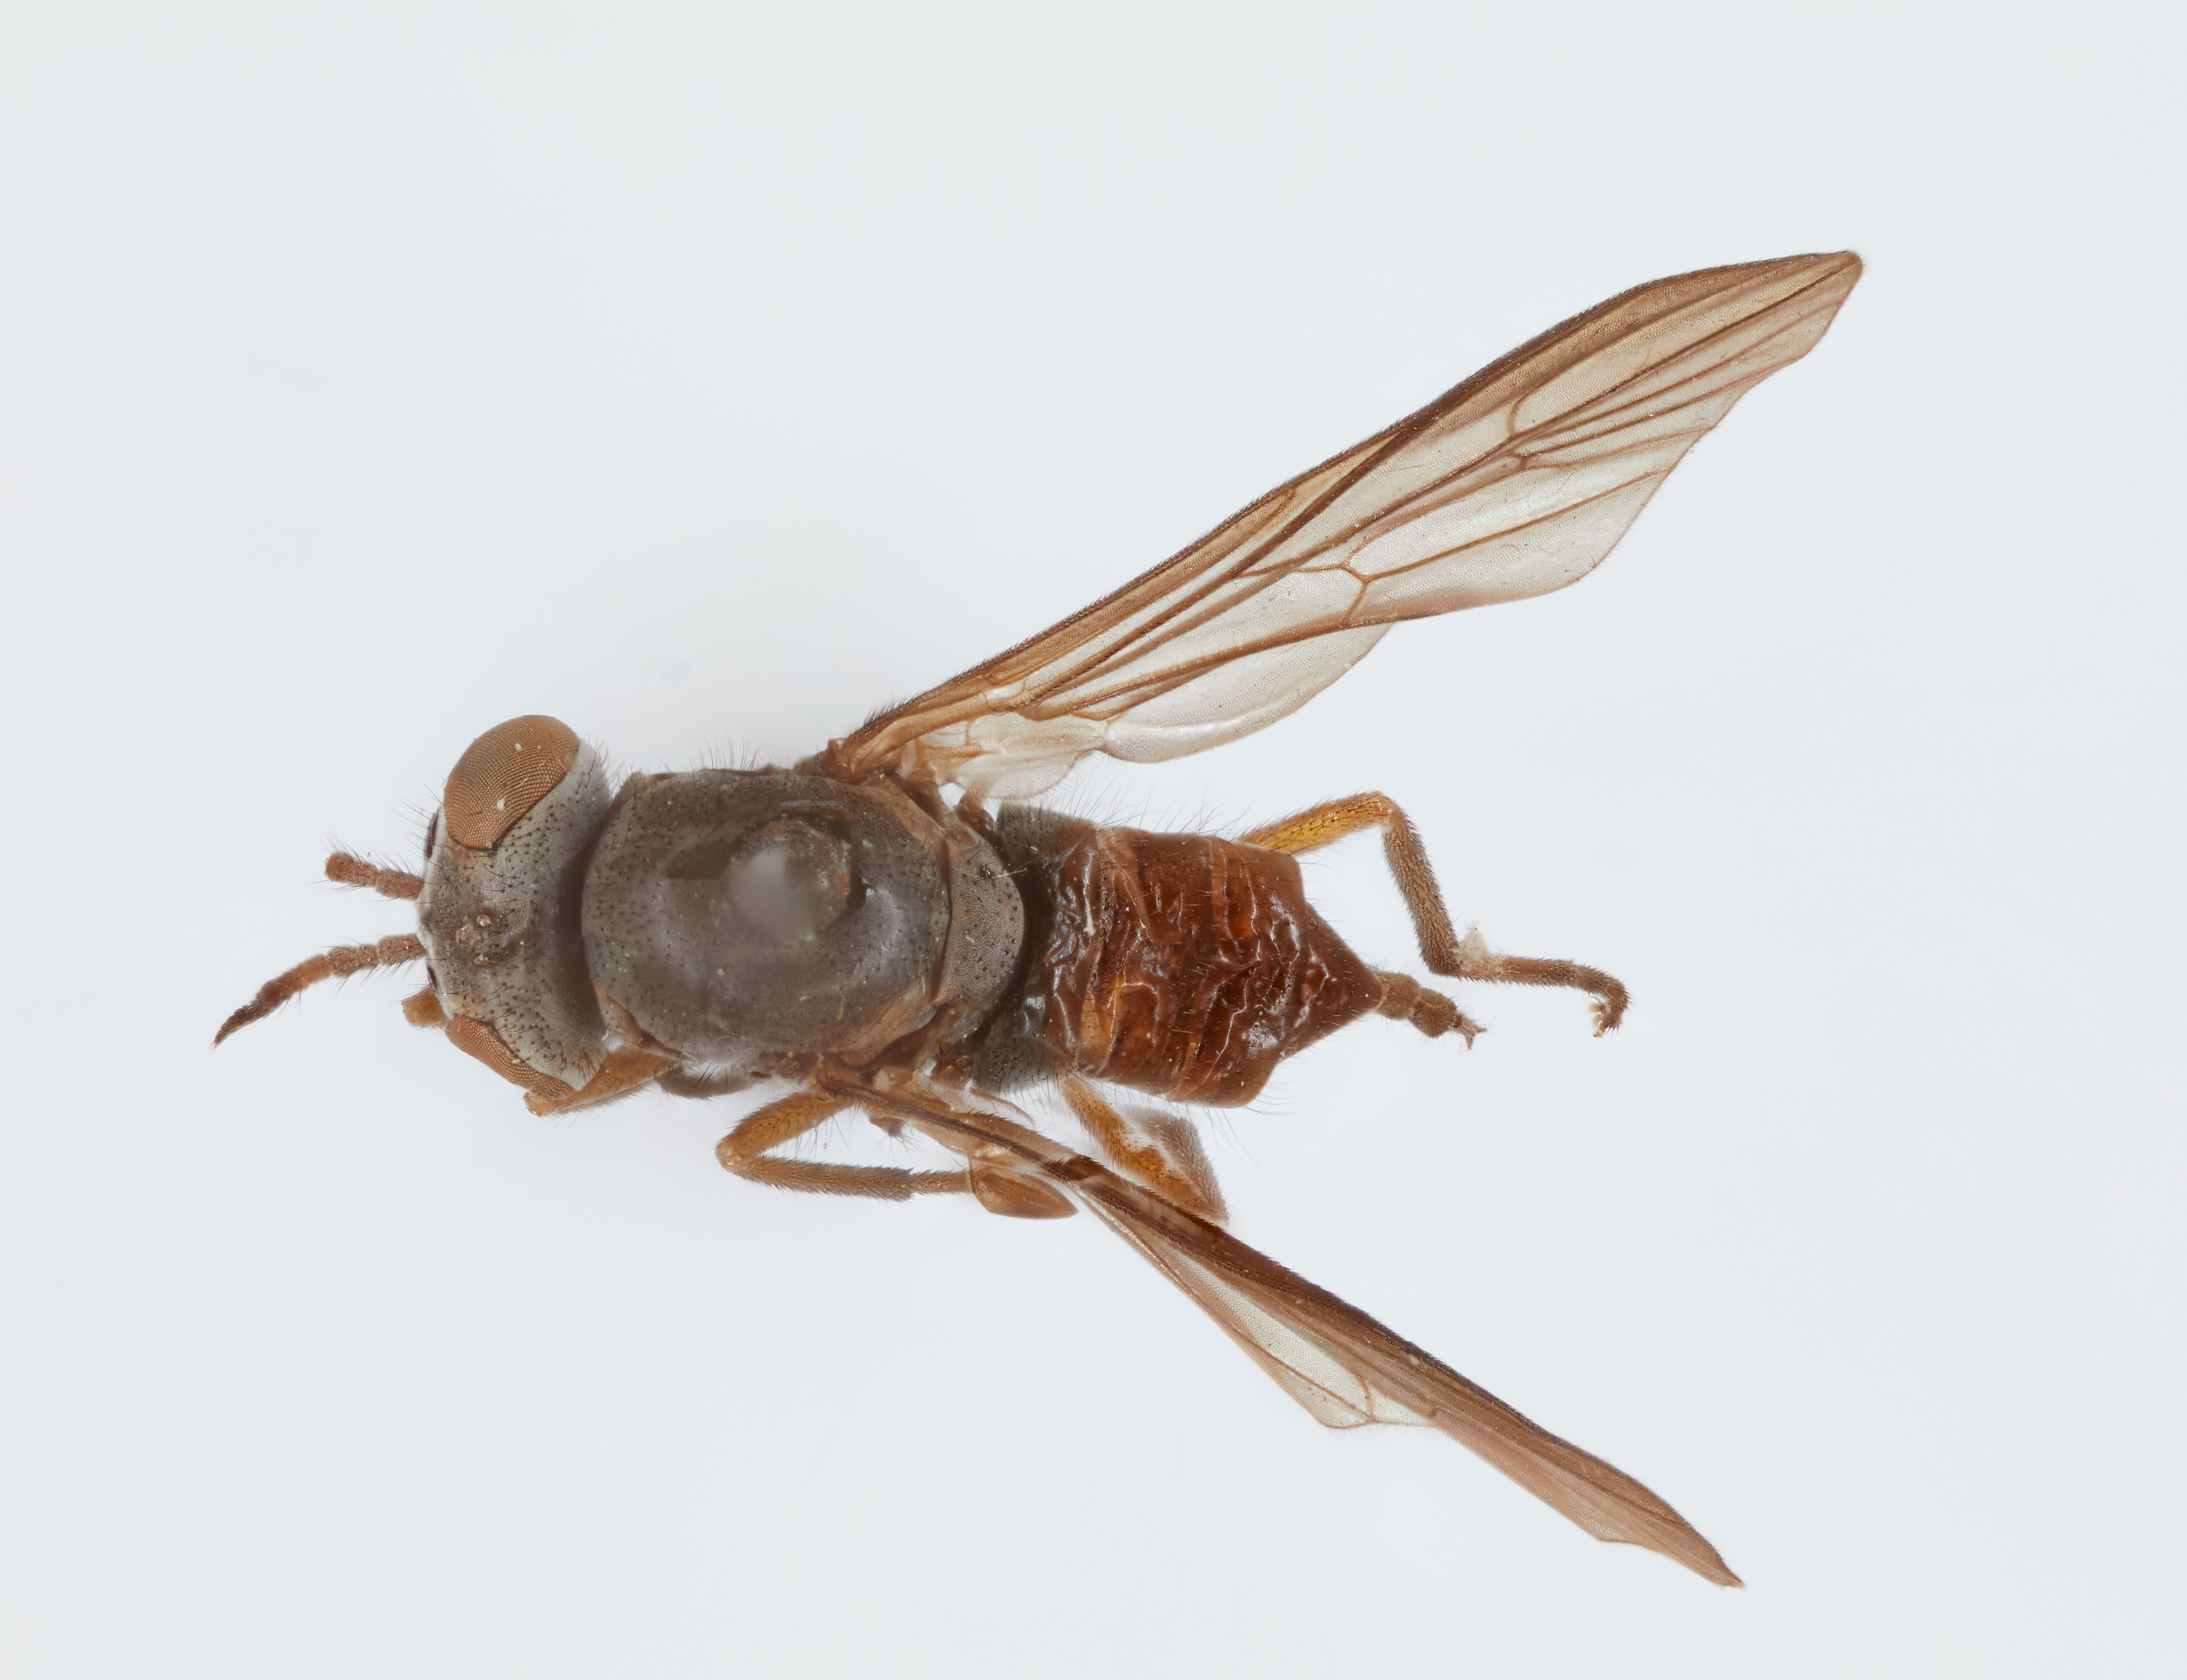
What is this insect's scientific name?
Glutops melanderi
